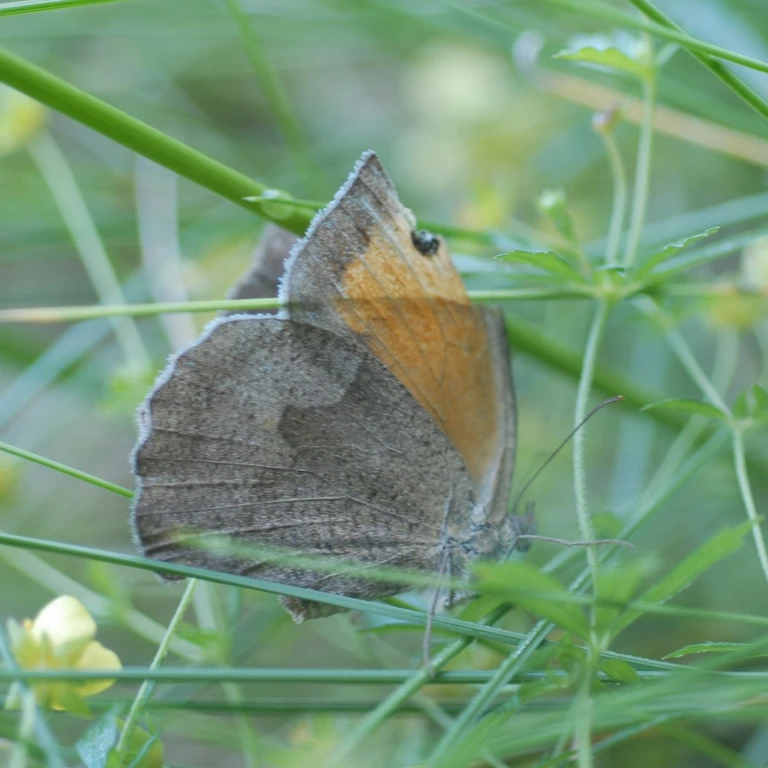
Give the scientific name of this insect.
Maniola jurtina
